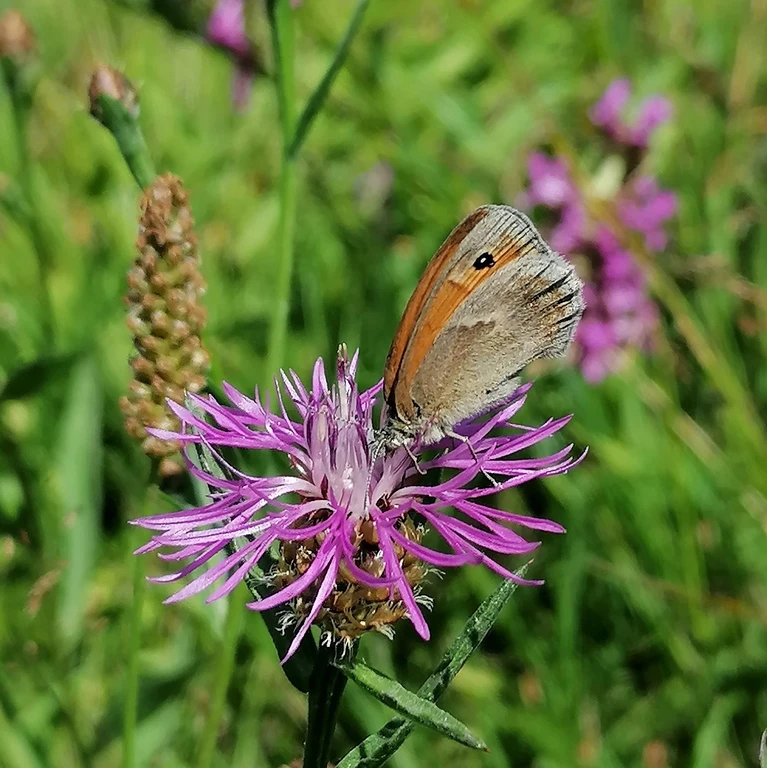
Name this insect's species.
Coenonympha pamphilus
